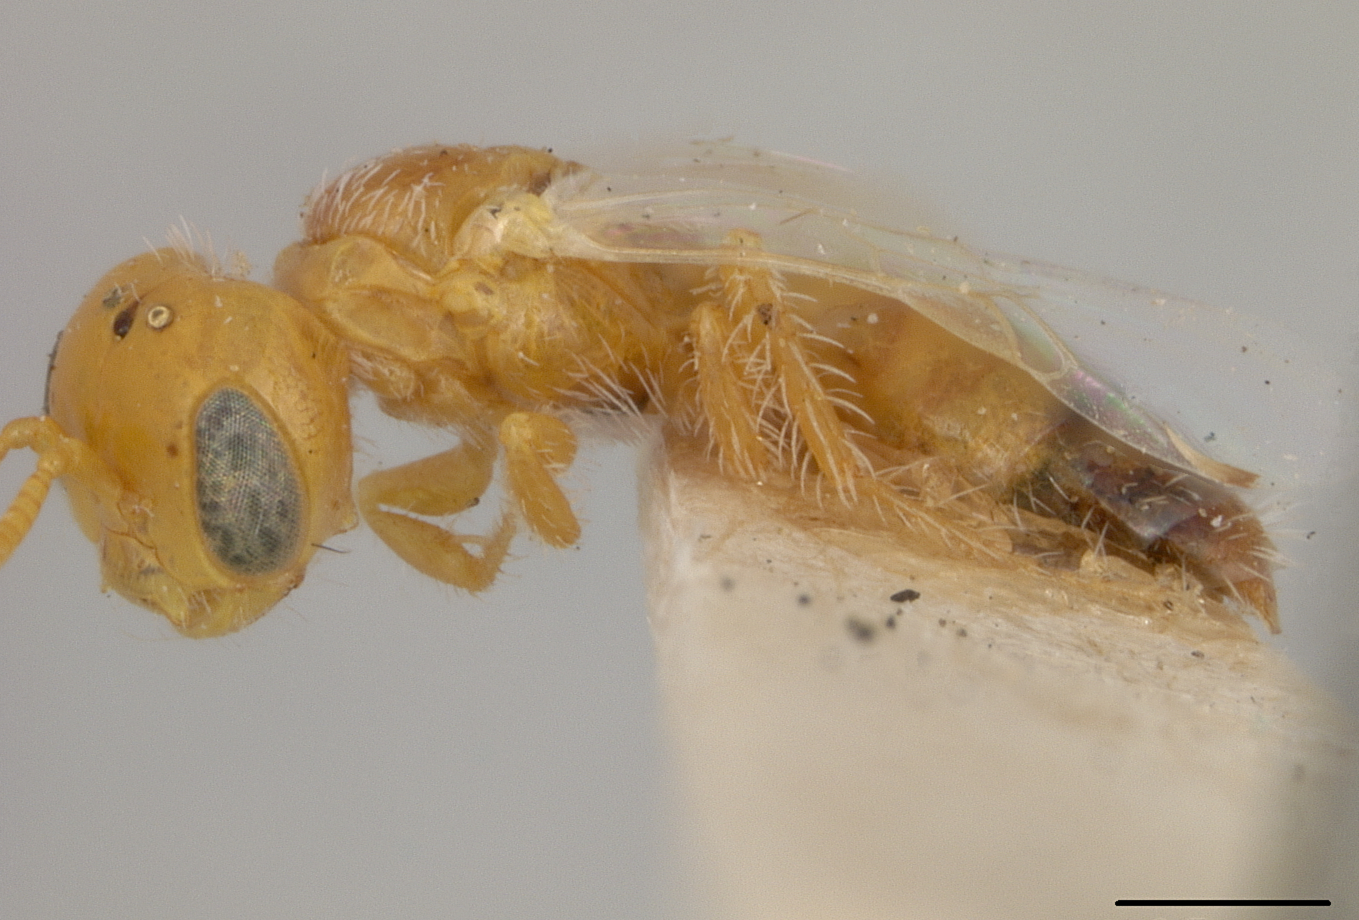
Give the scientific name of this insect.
Perdita larreae
